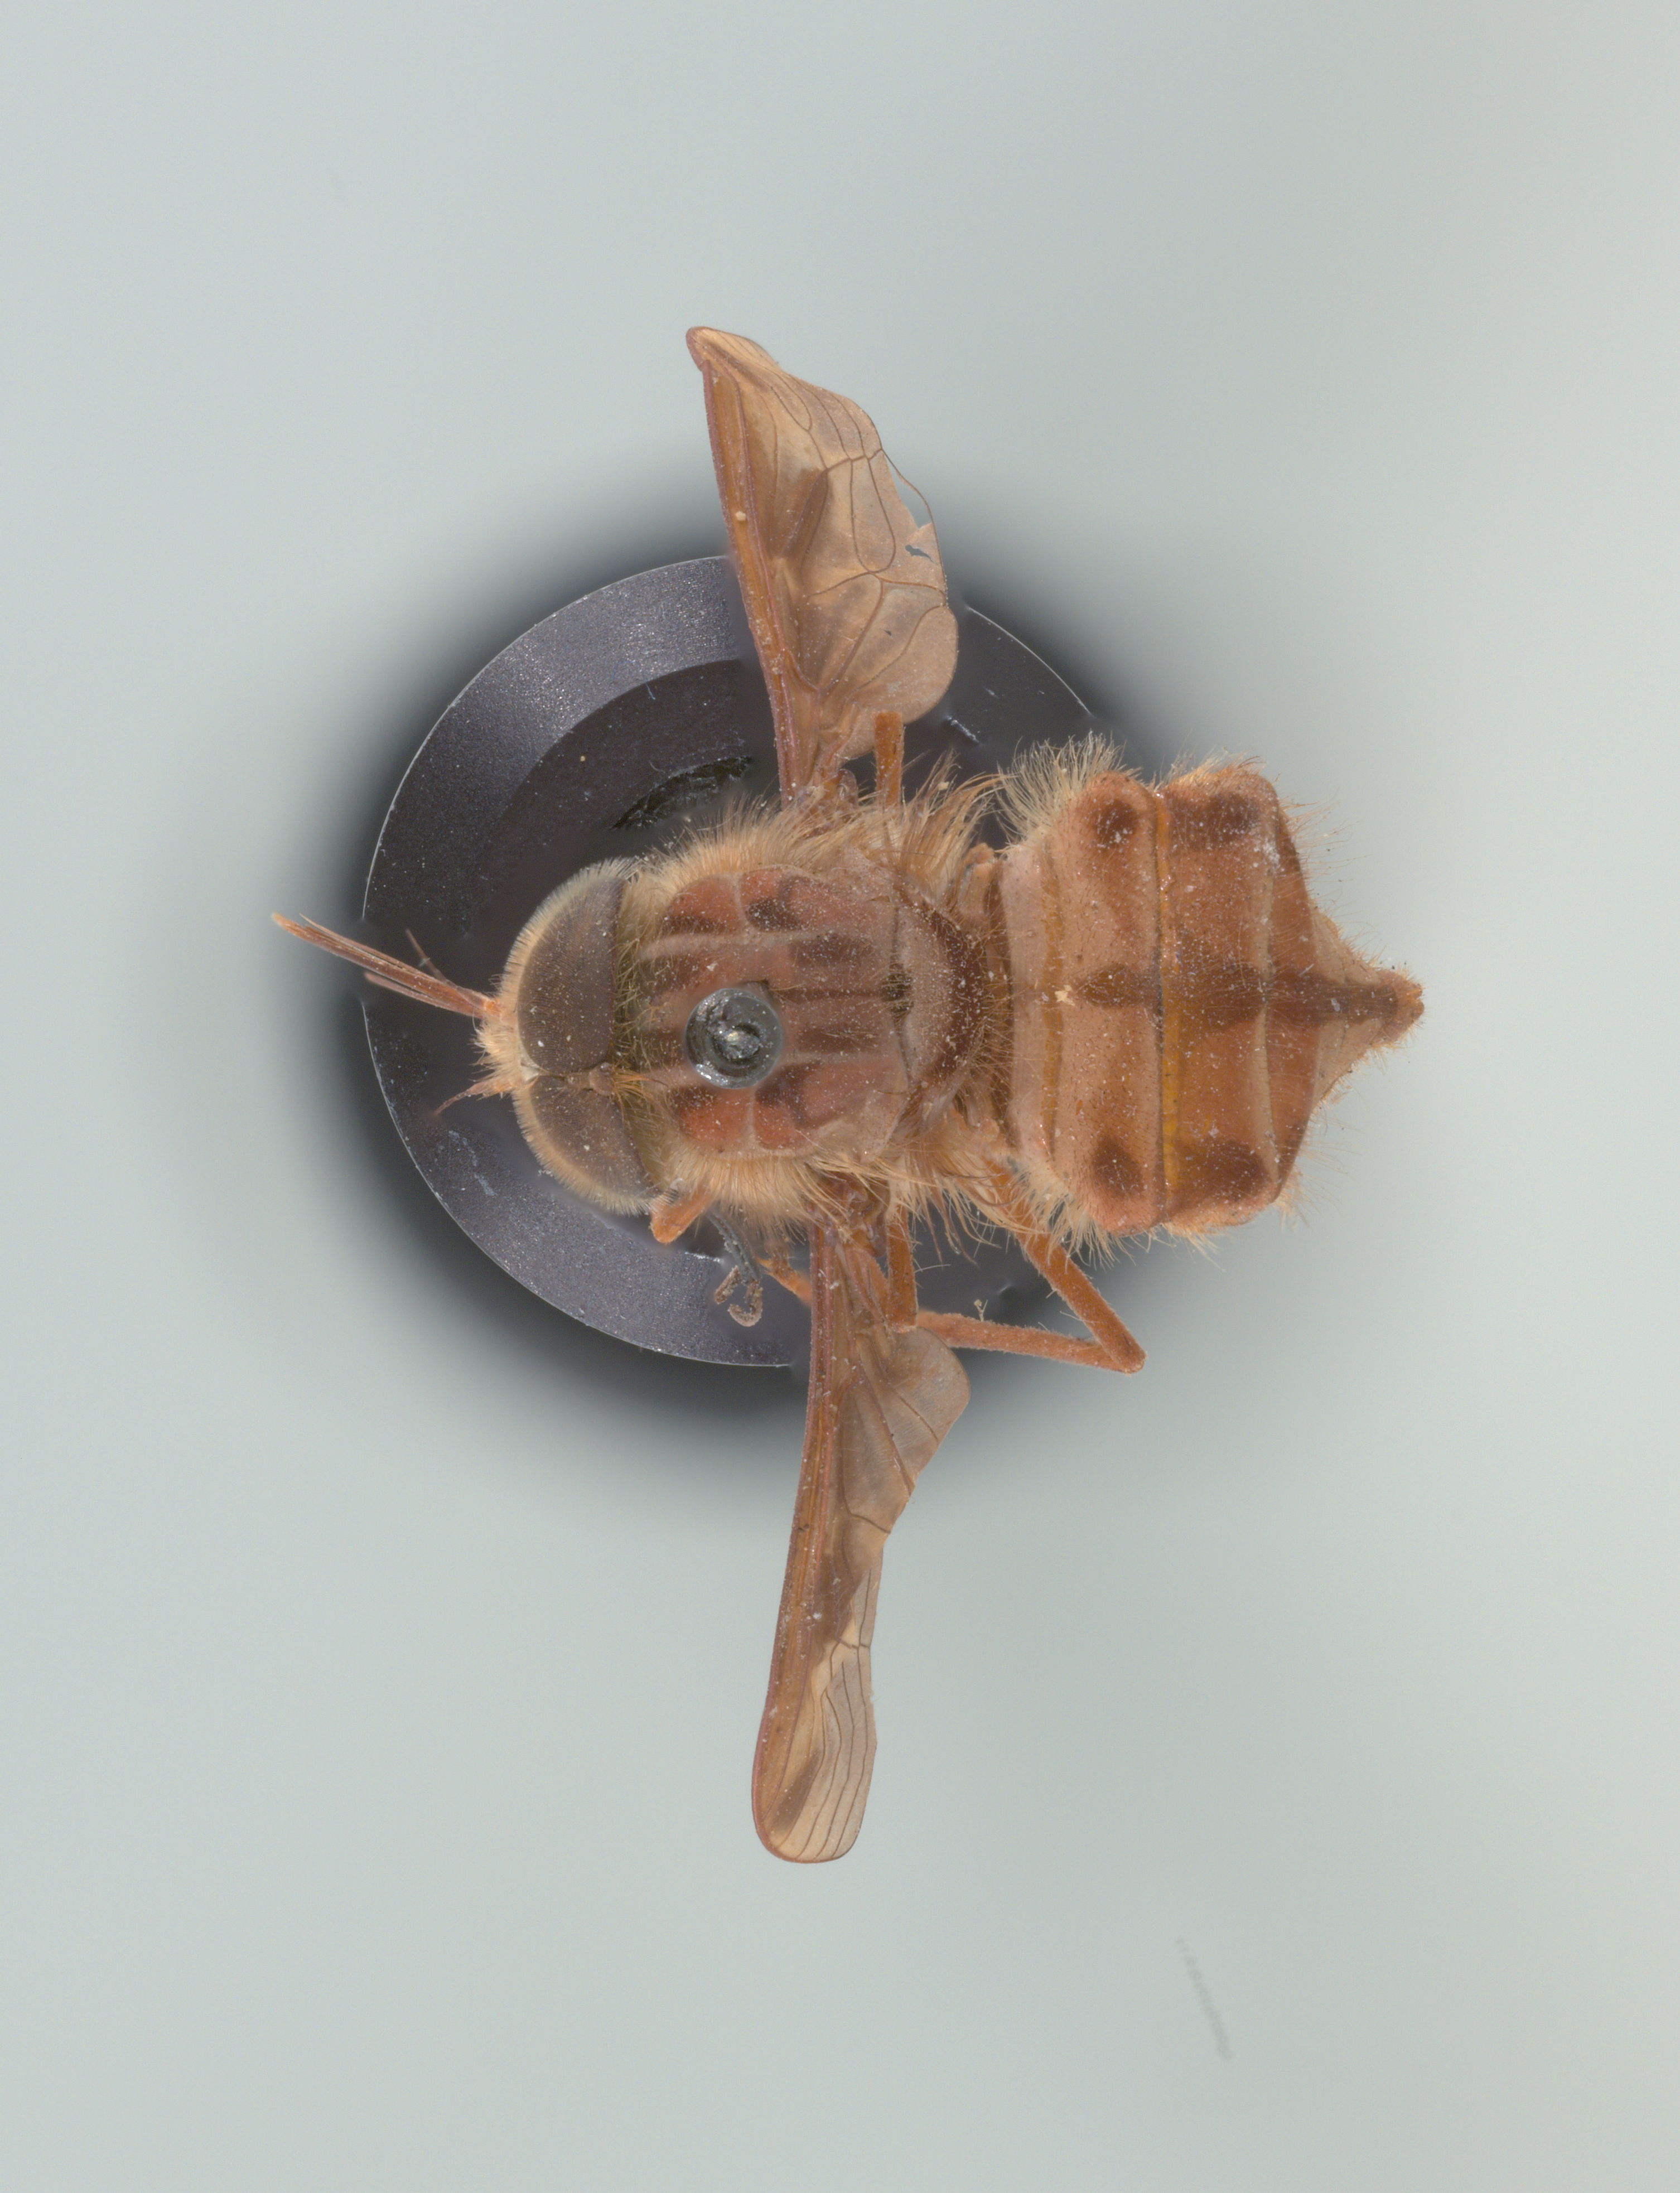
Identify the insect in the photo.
Hirmoneura nubipennis (also Trichophthalma nubipennis)
